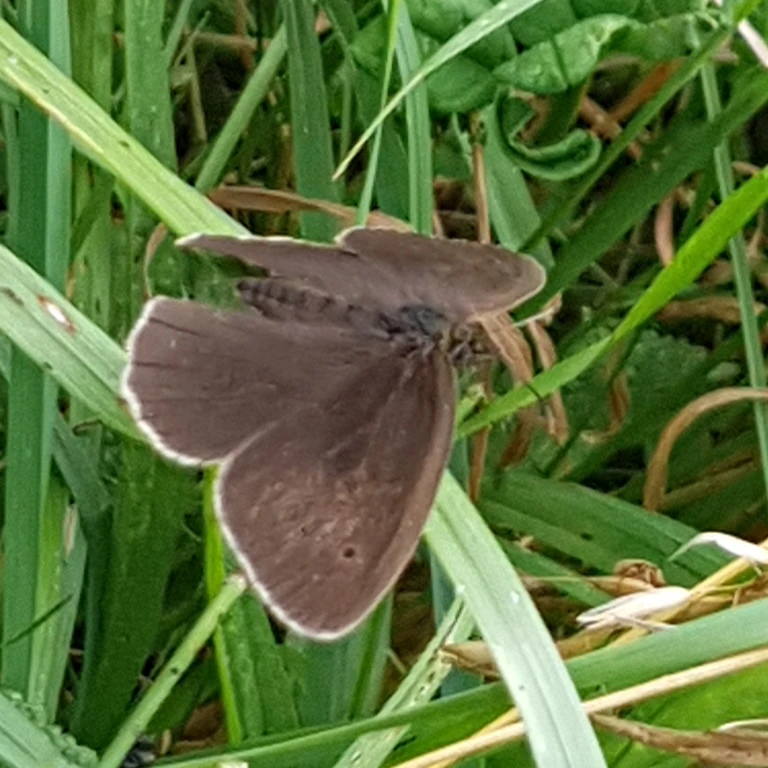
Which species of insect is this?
Aphantopus hyperantus
